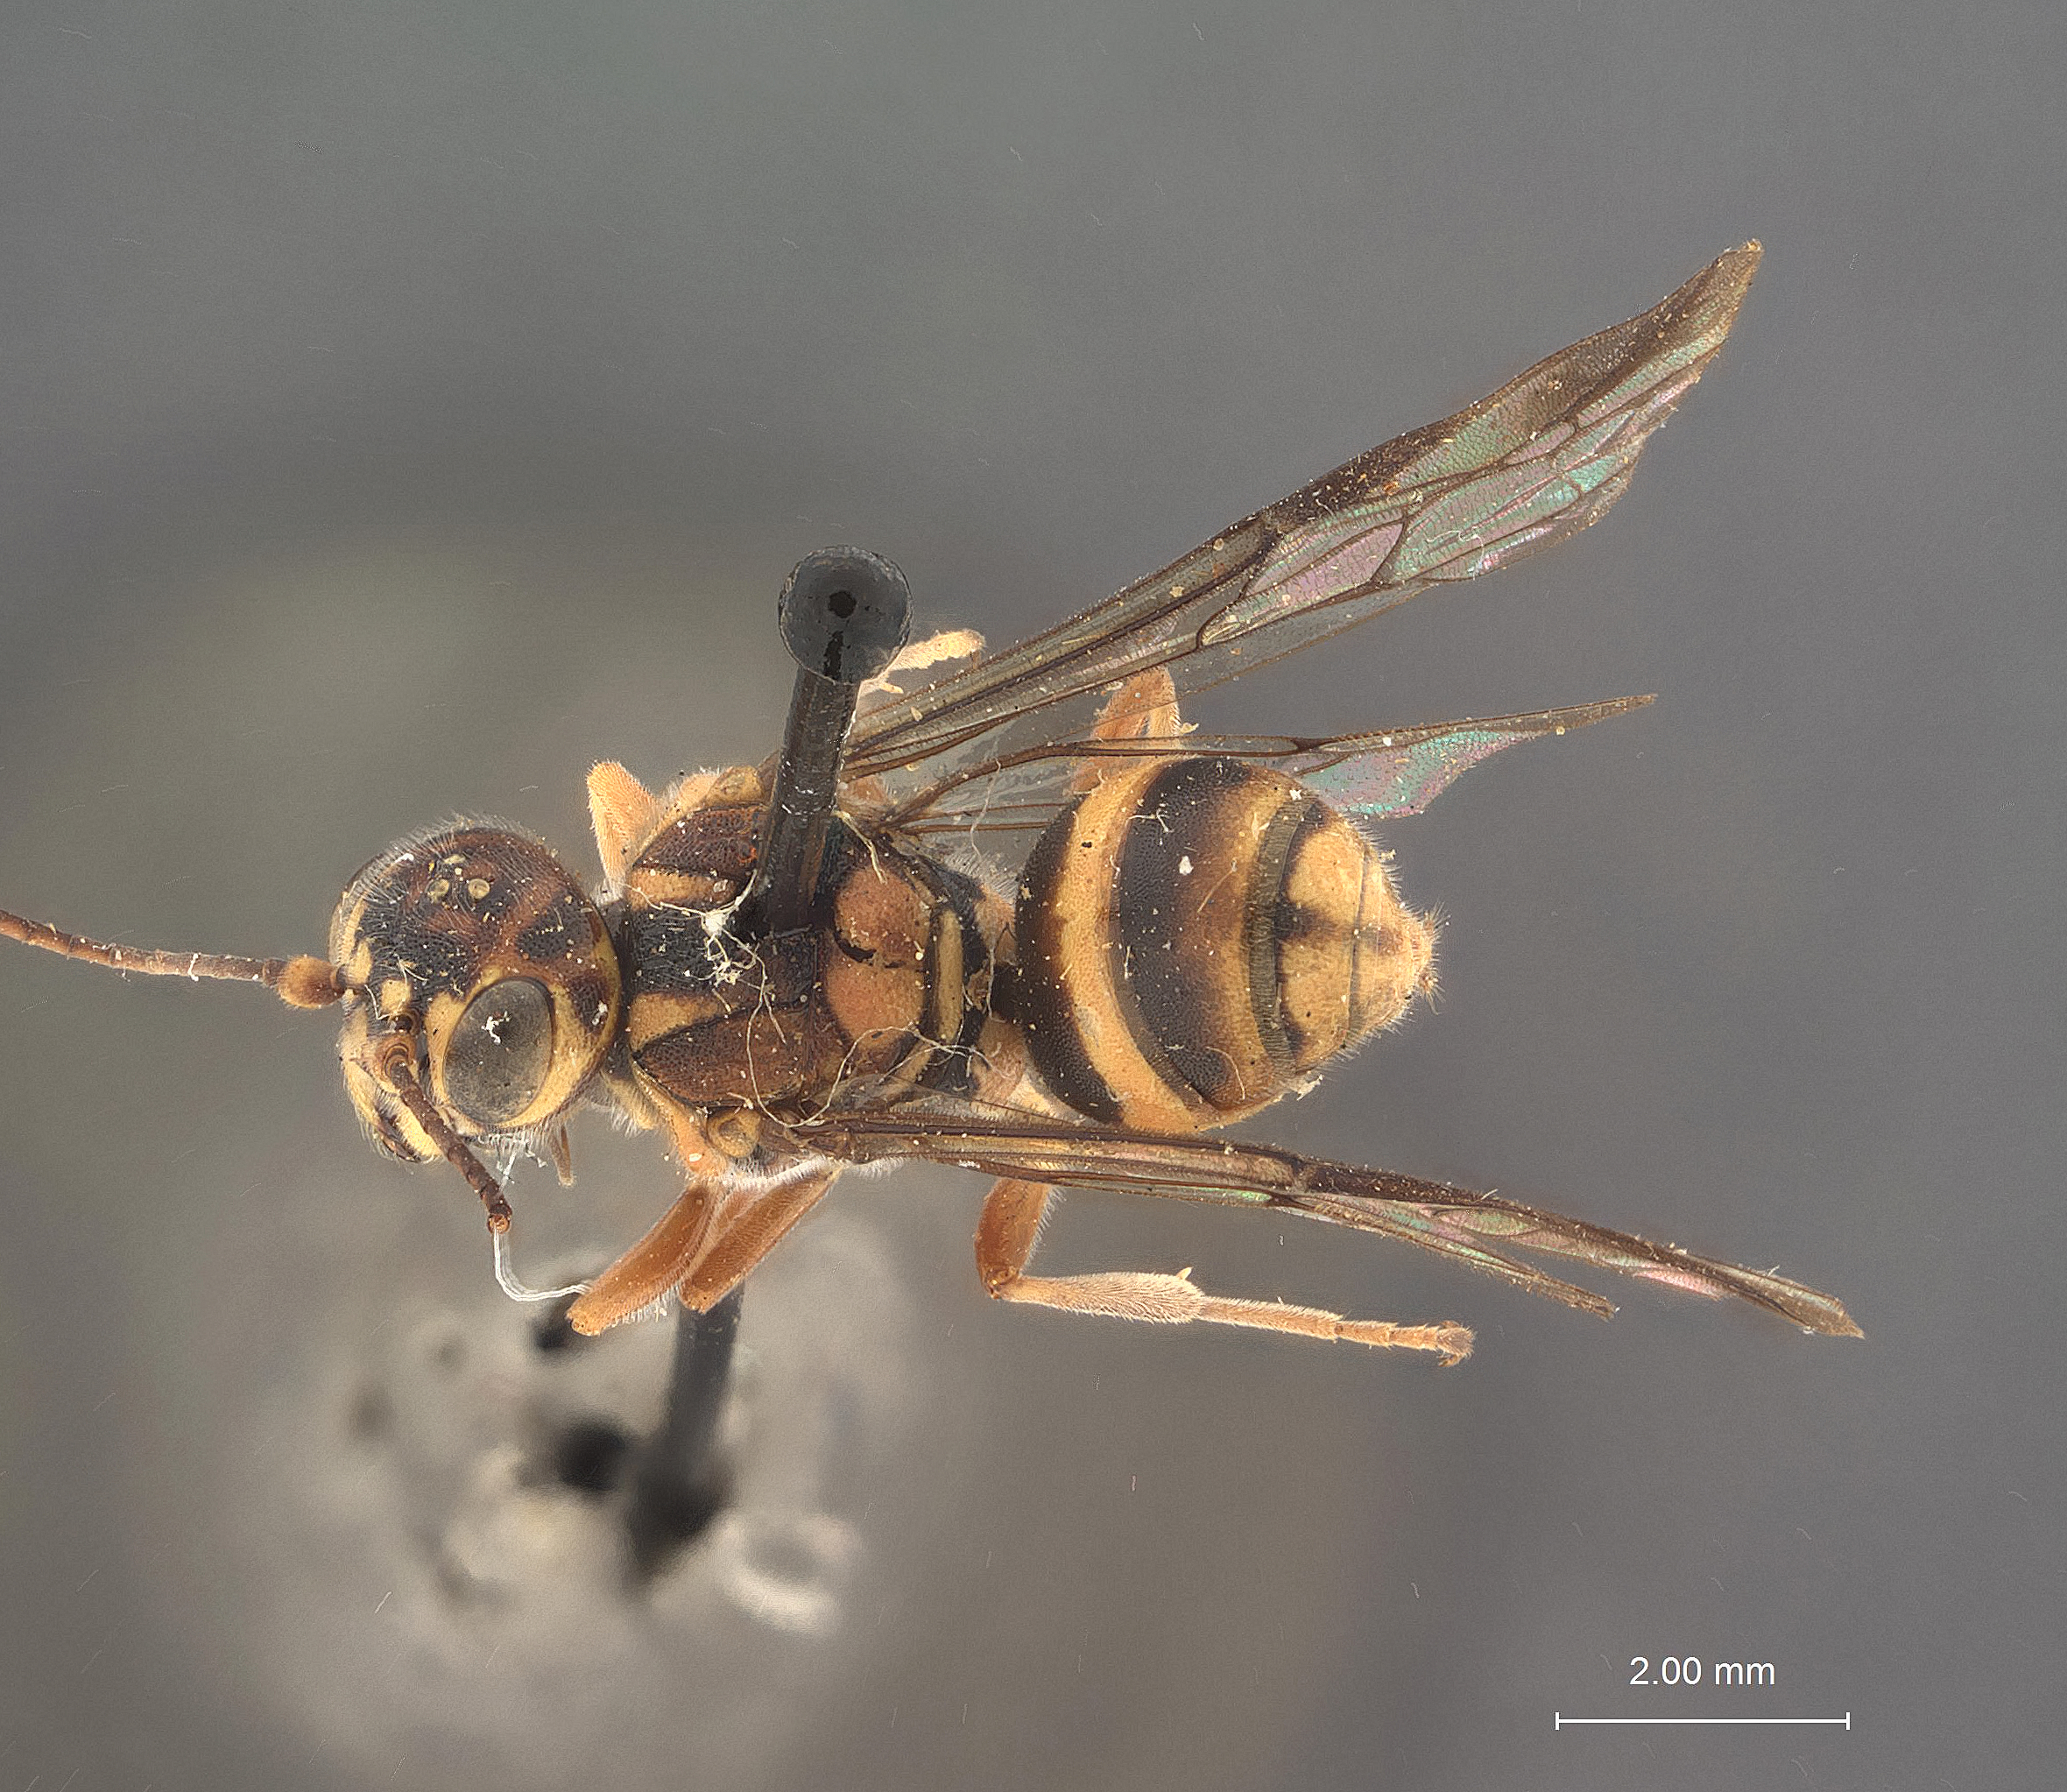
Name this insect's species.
Poecilogonalos mimus
